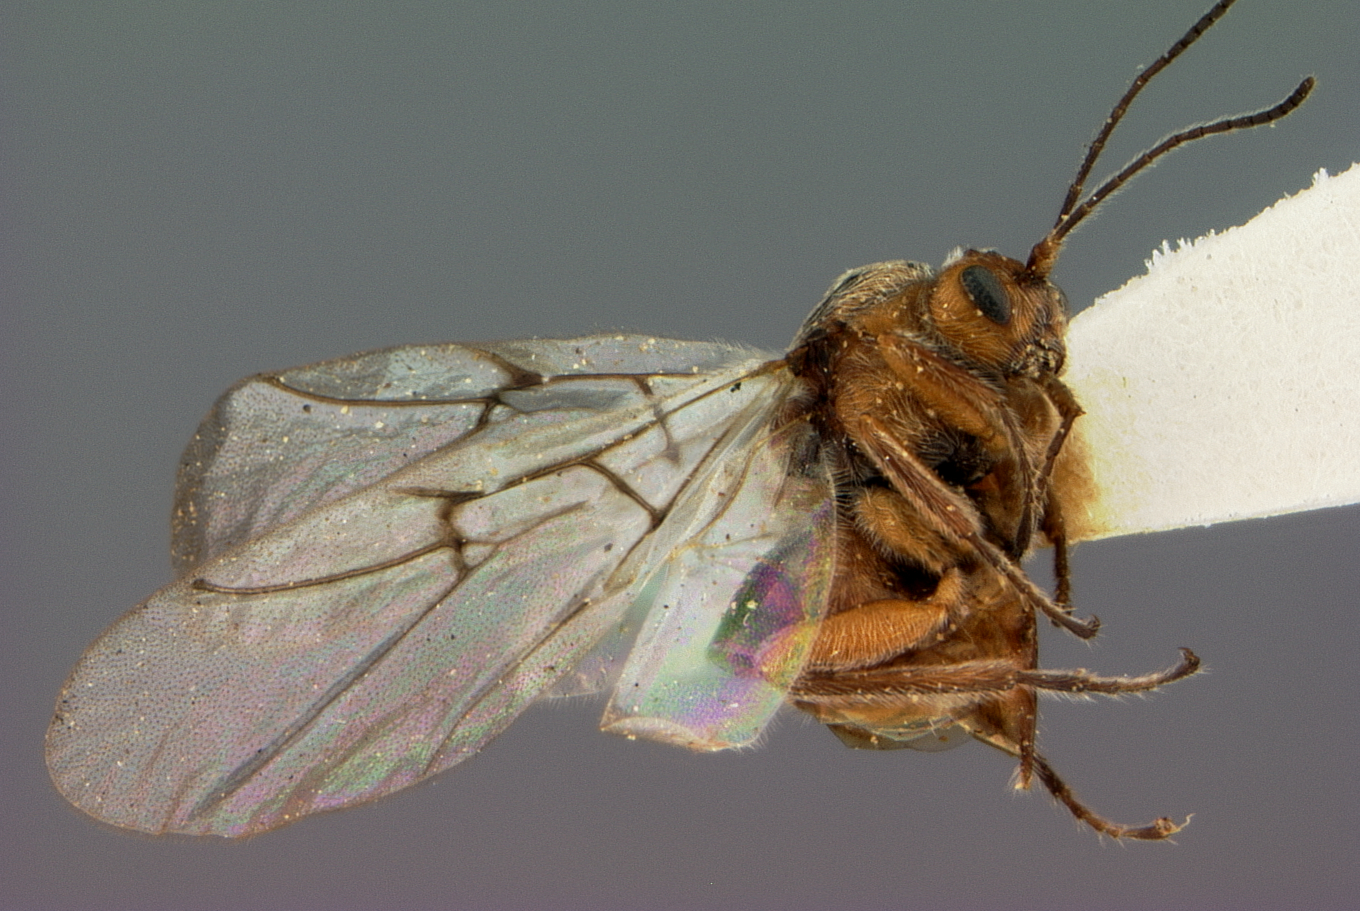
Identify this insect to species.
Disholcaspis prehensa
